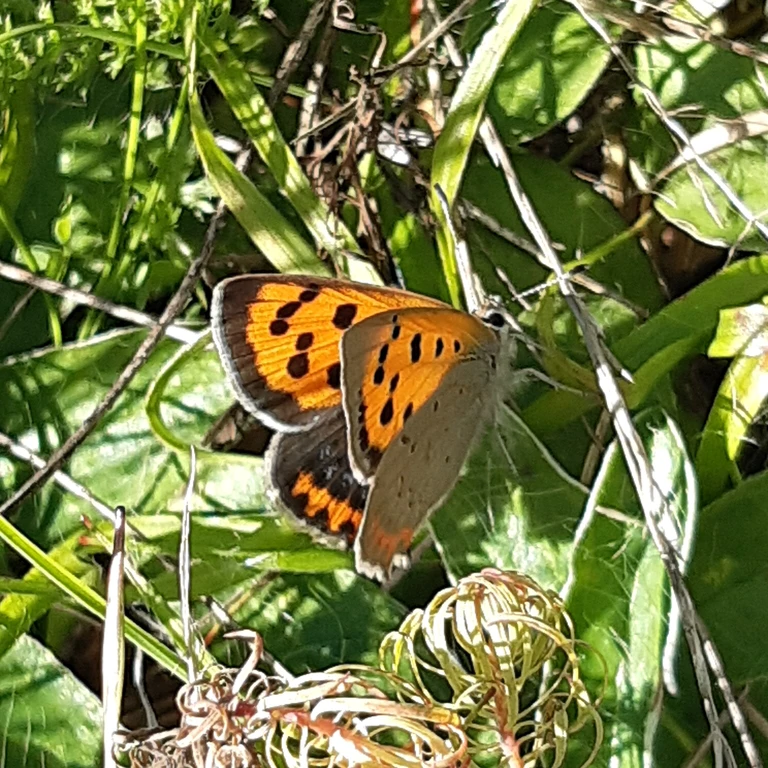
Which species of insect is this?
Lycaena phlaeas
